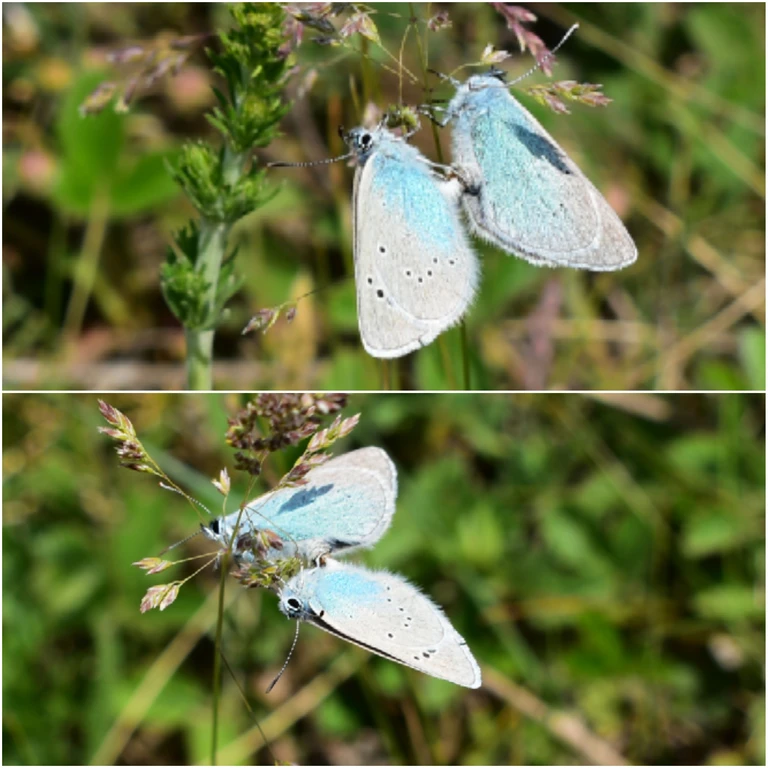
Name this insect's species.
Glaucopsyche alexis
